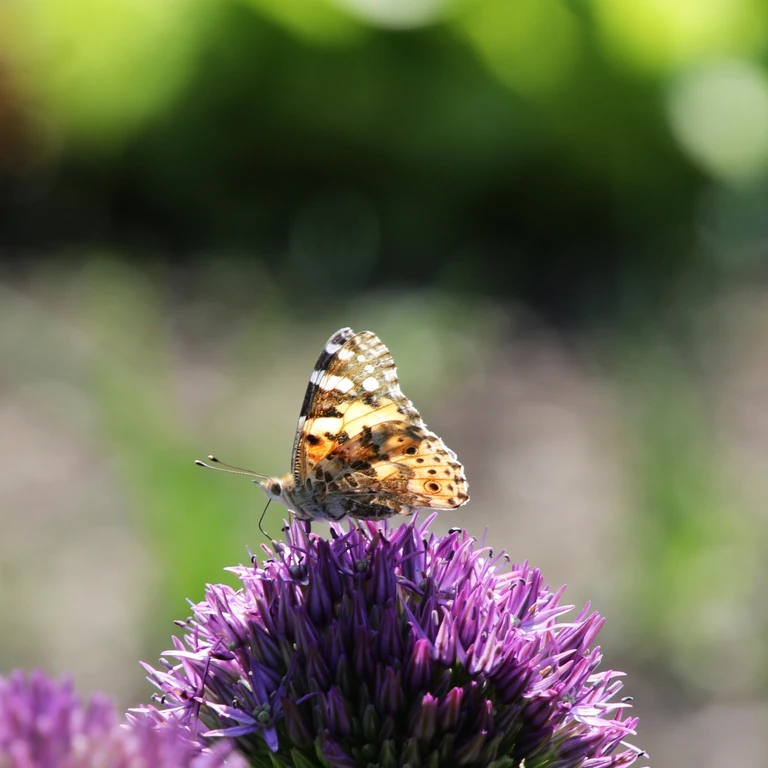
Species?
Vanessa cardui
